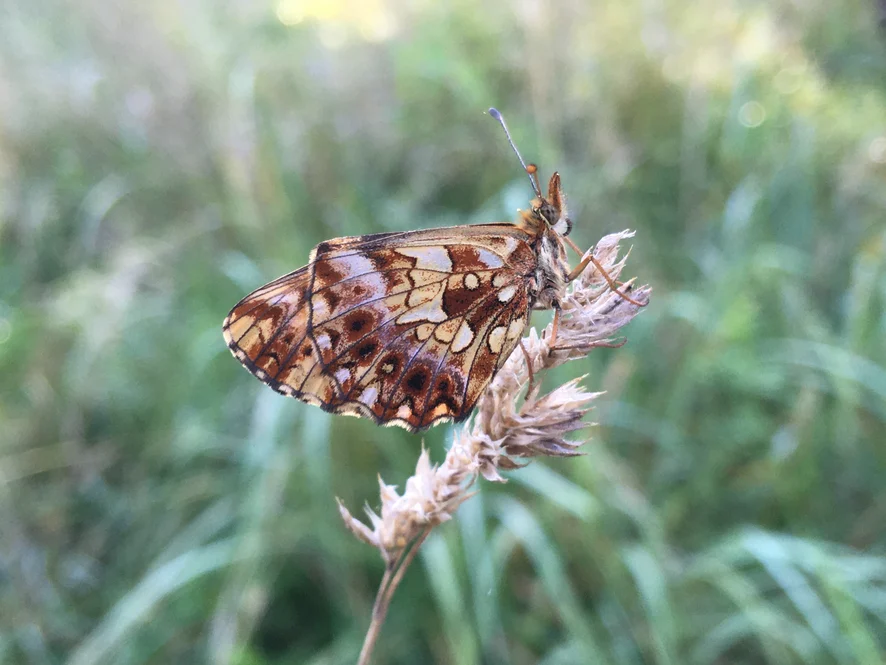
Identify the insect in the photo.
Boloria dia
